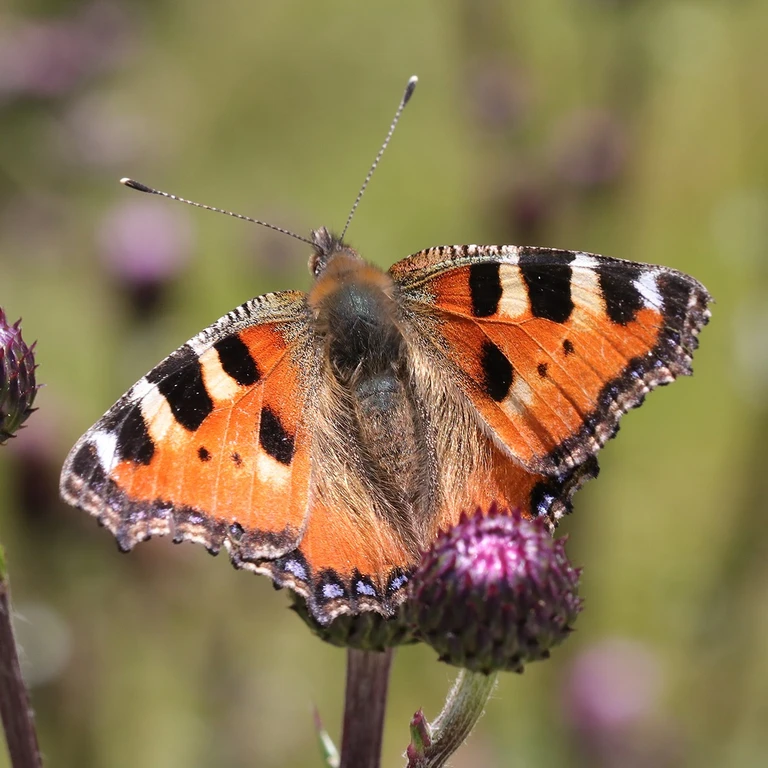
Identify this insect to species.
Aglais urticae
